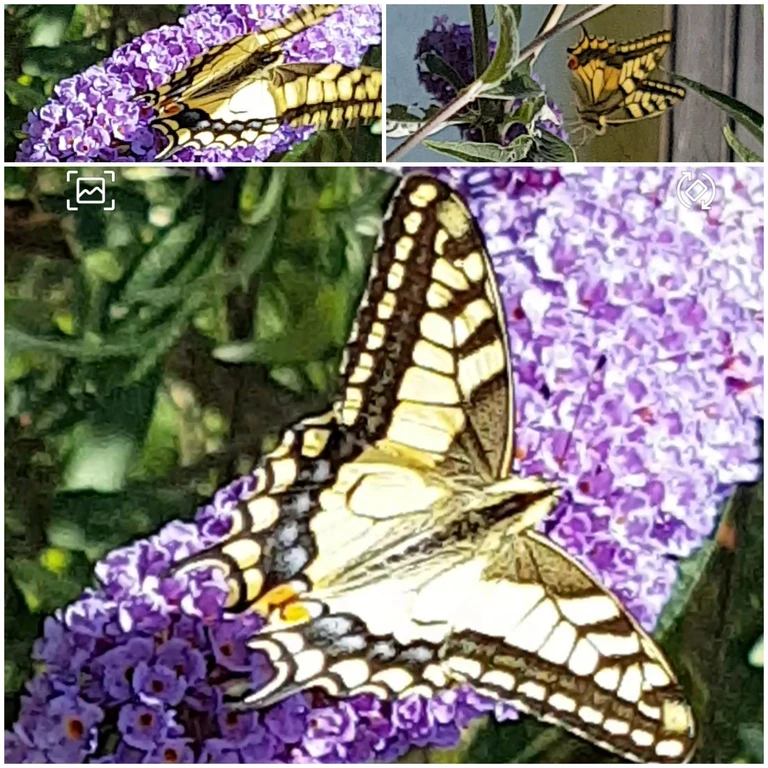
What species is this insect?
Papilio machaon
